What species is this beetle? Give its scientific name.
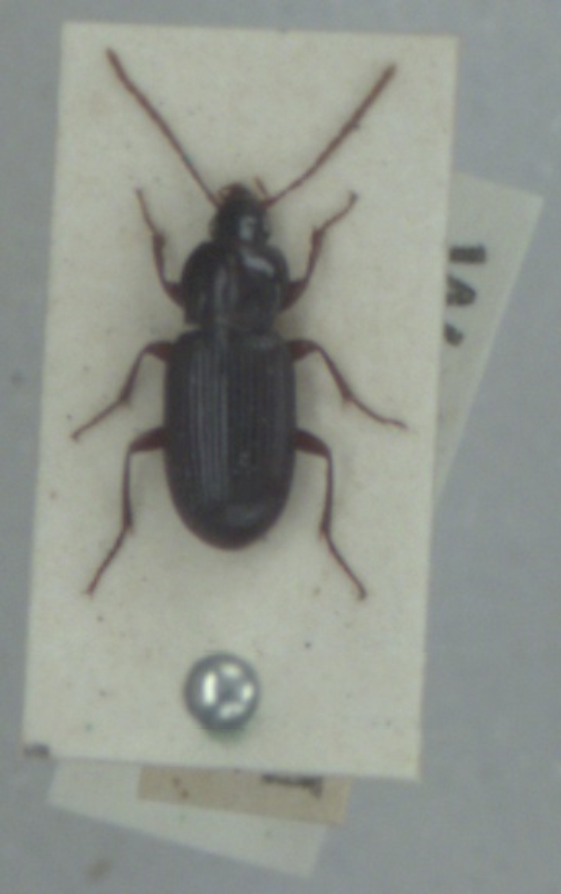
Pedius longicollis
